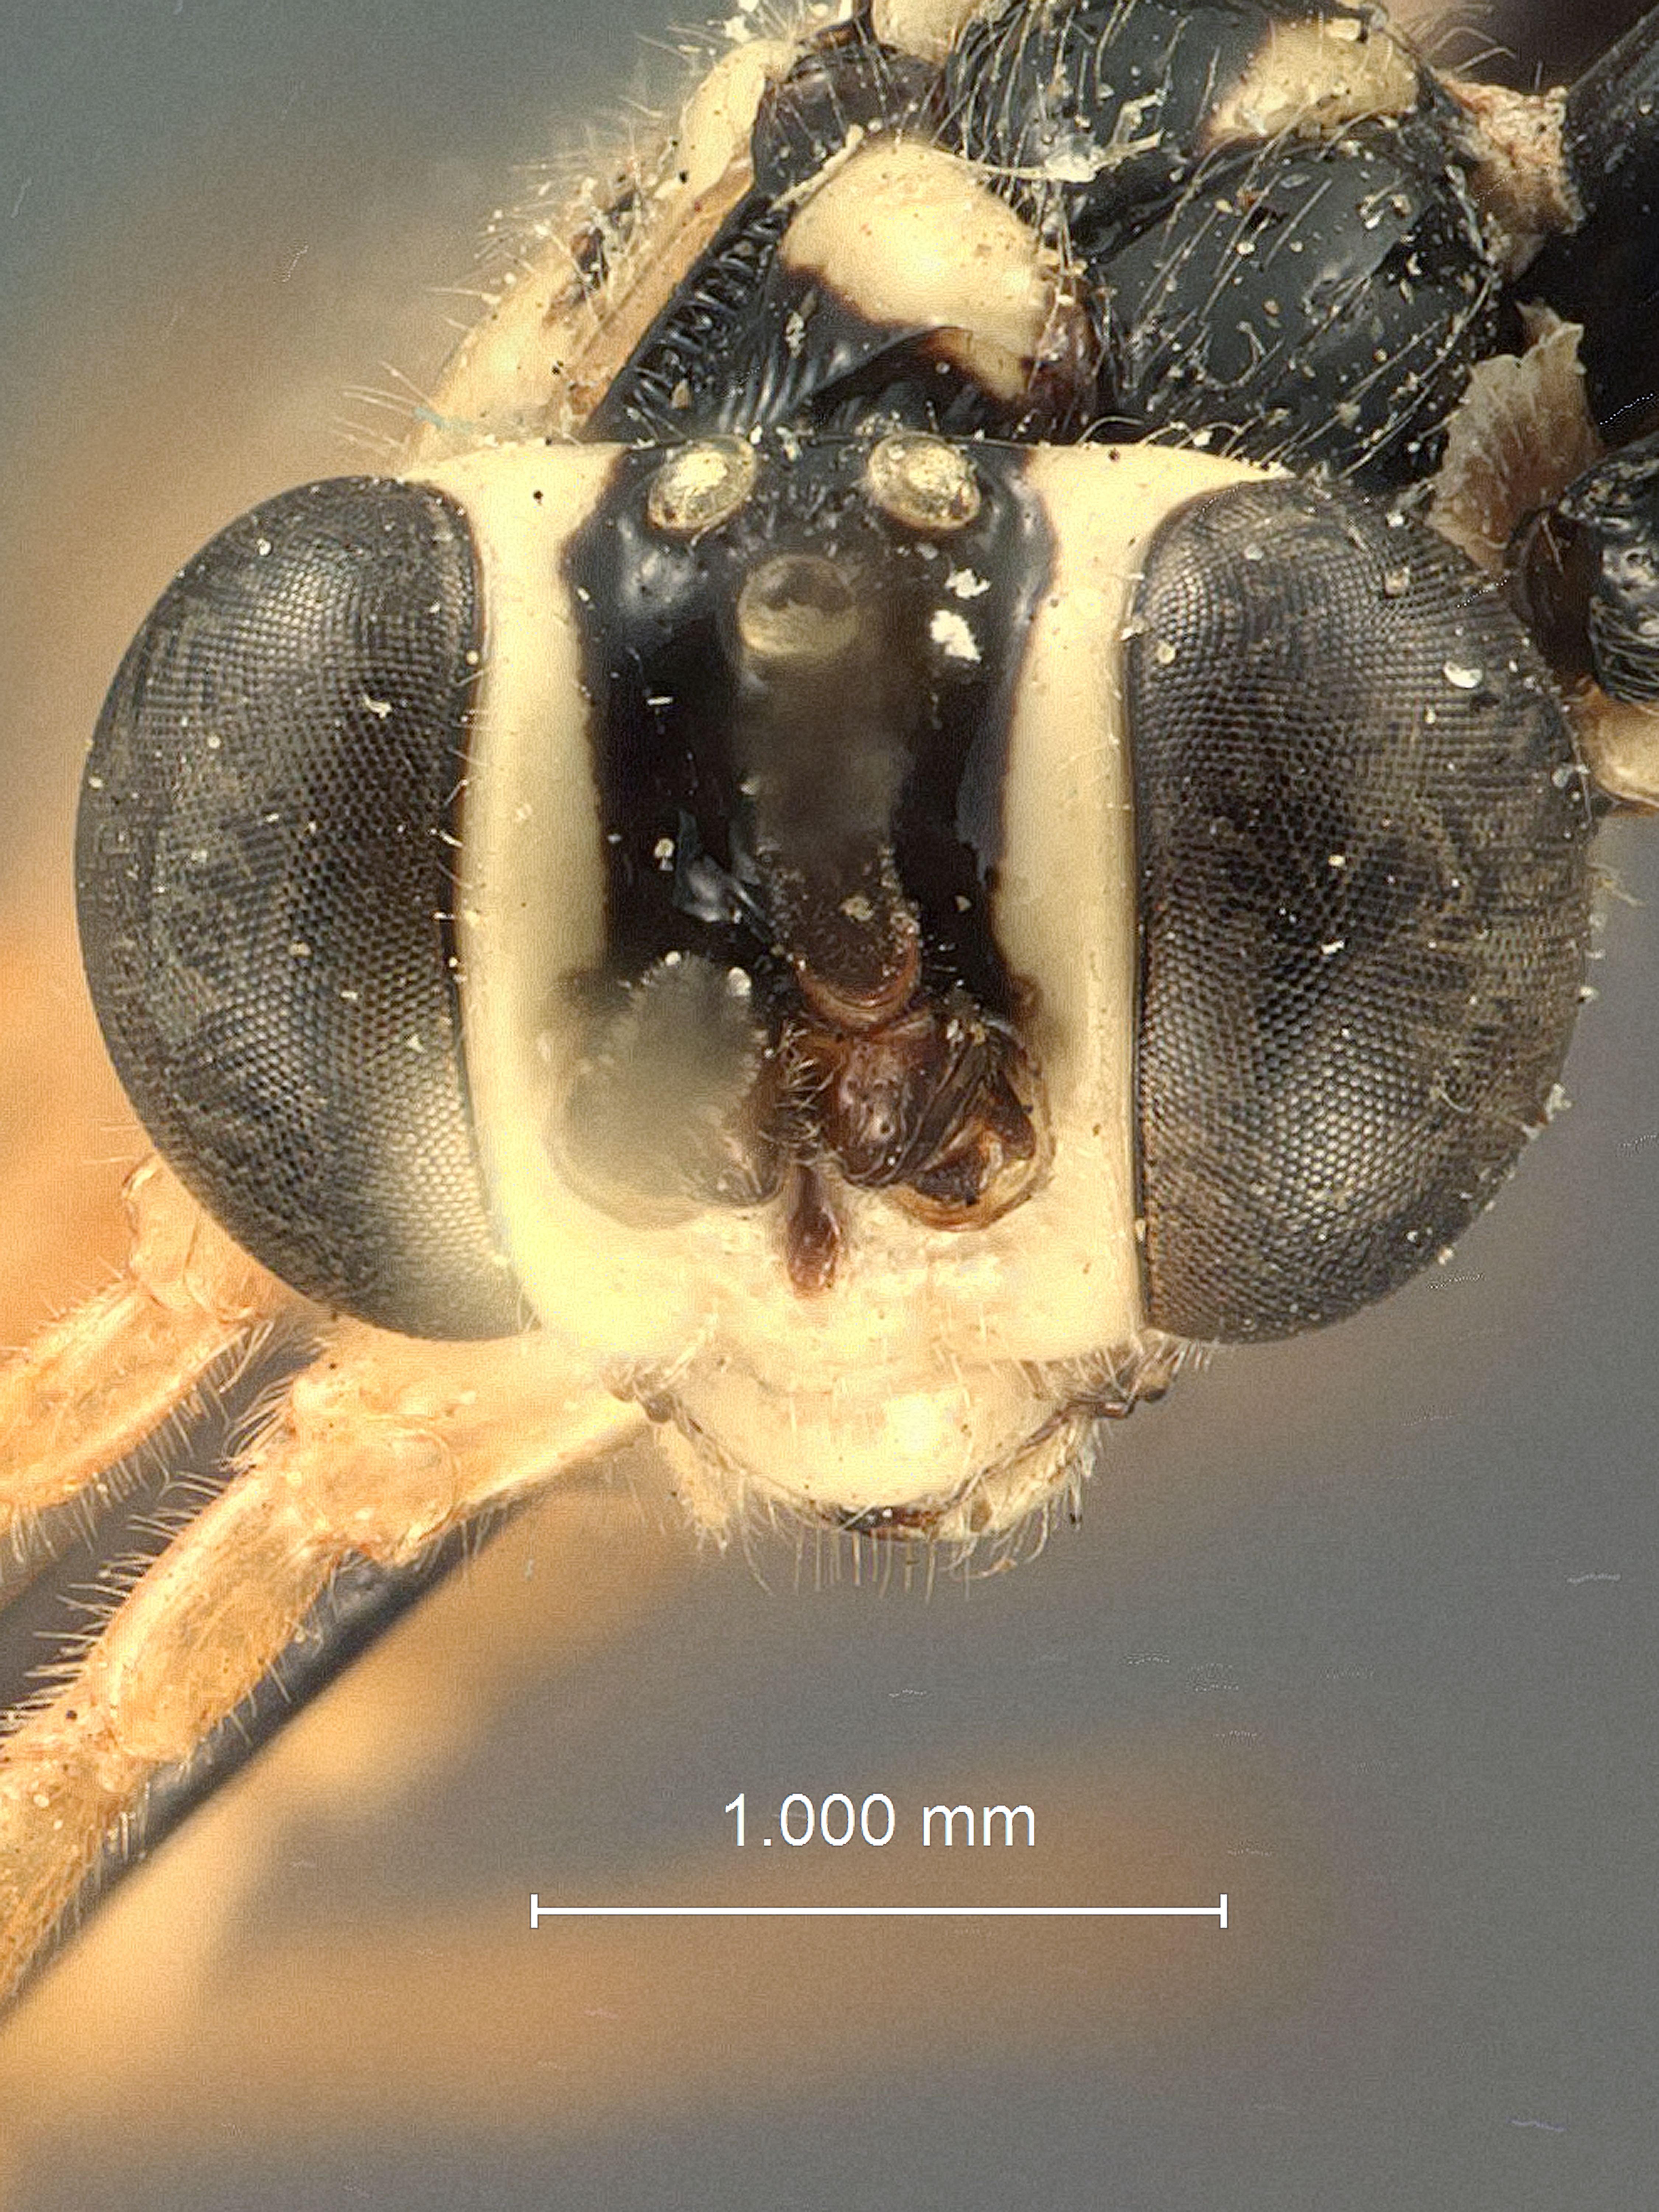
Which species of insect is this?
Polycyrtus neglectus
